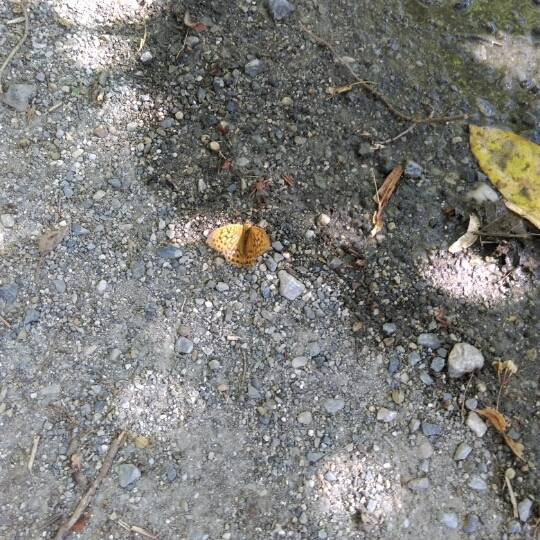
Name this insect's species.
Argynnis paphia
